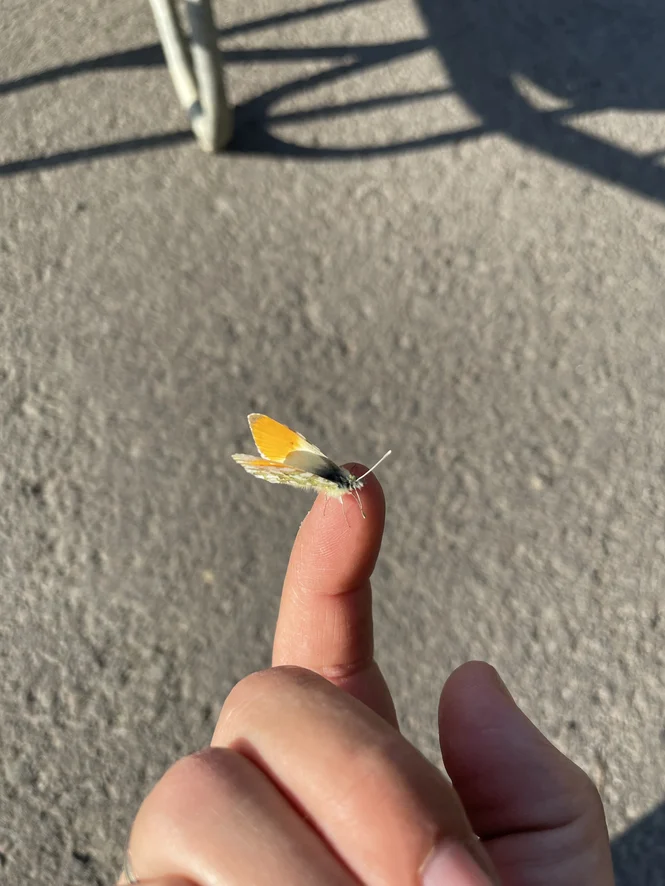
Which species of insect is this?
Anthocharis cardamines
